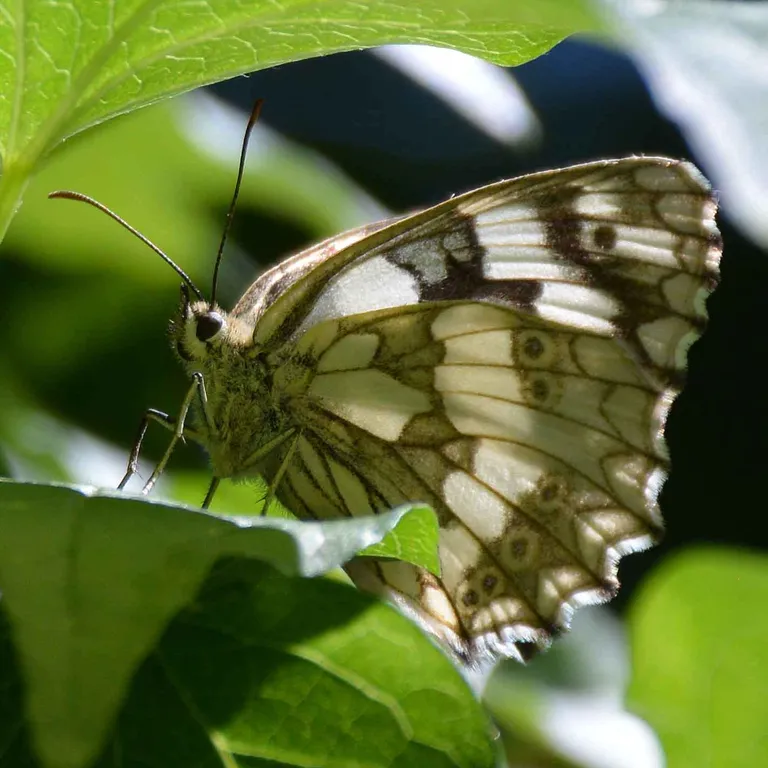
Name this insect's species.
Melanargia galathea
